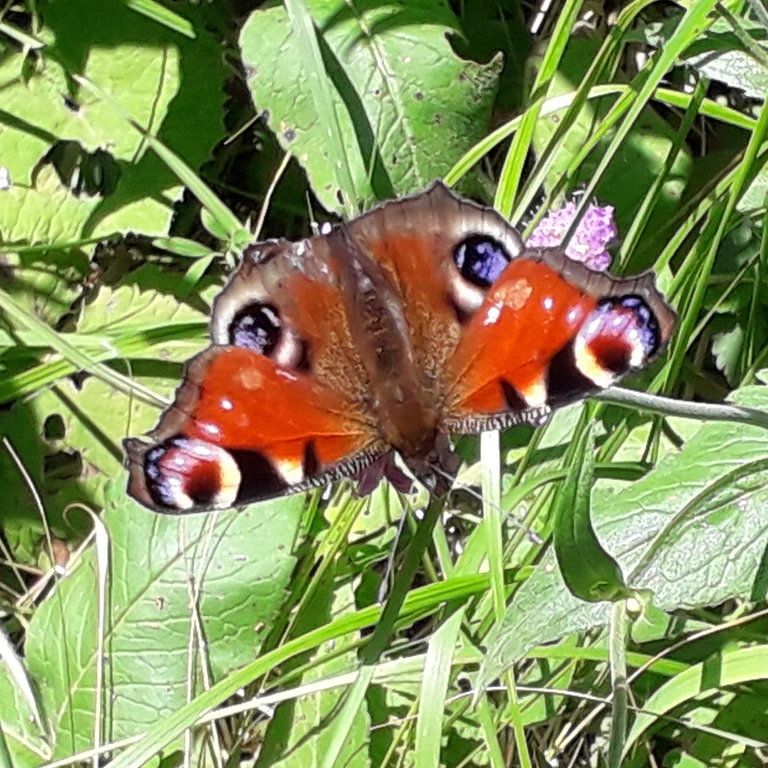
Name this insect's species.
Aglais io
